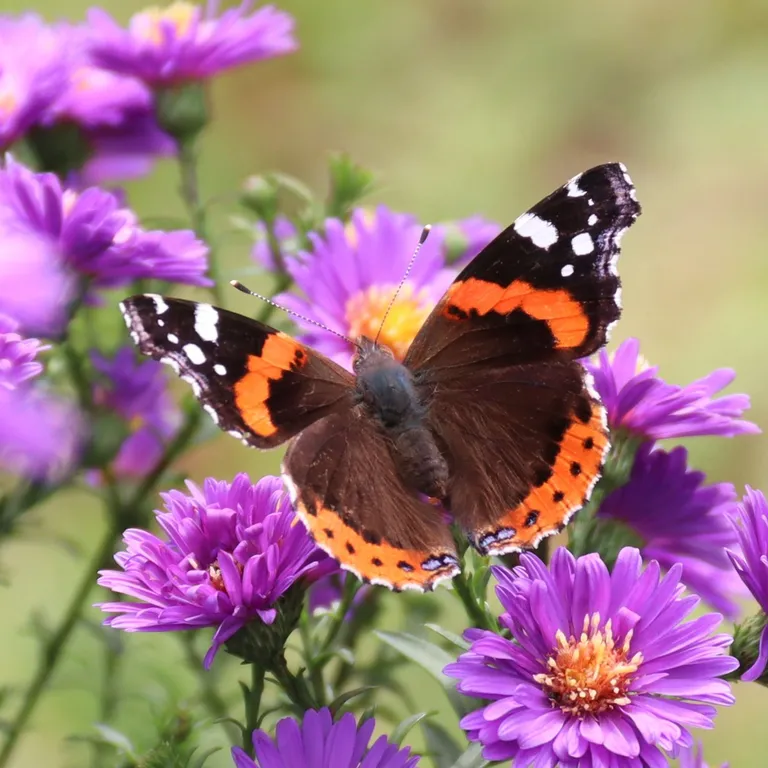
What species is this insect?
Vanessa atalanta
